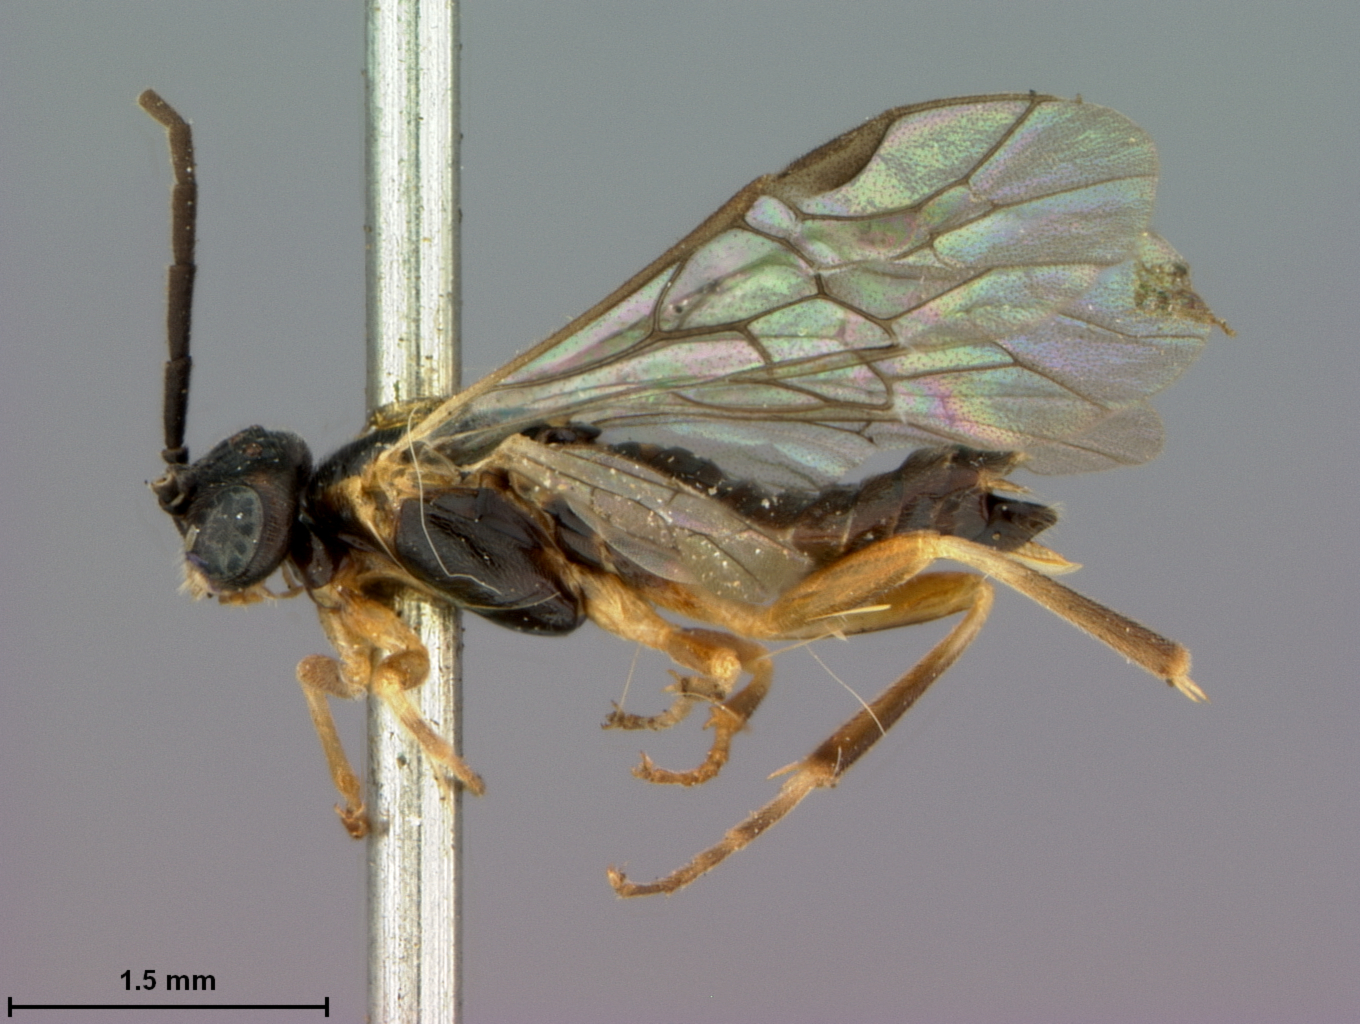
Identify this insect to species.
Pontania terminalis
